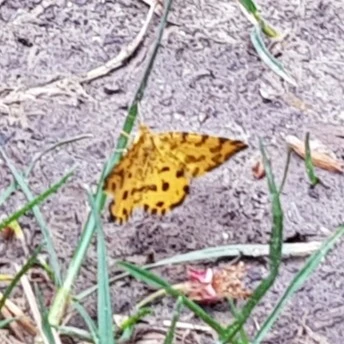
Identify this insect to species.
Pseudopanthera macularia
